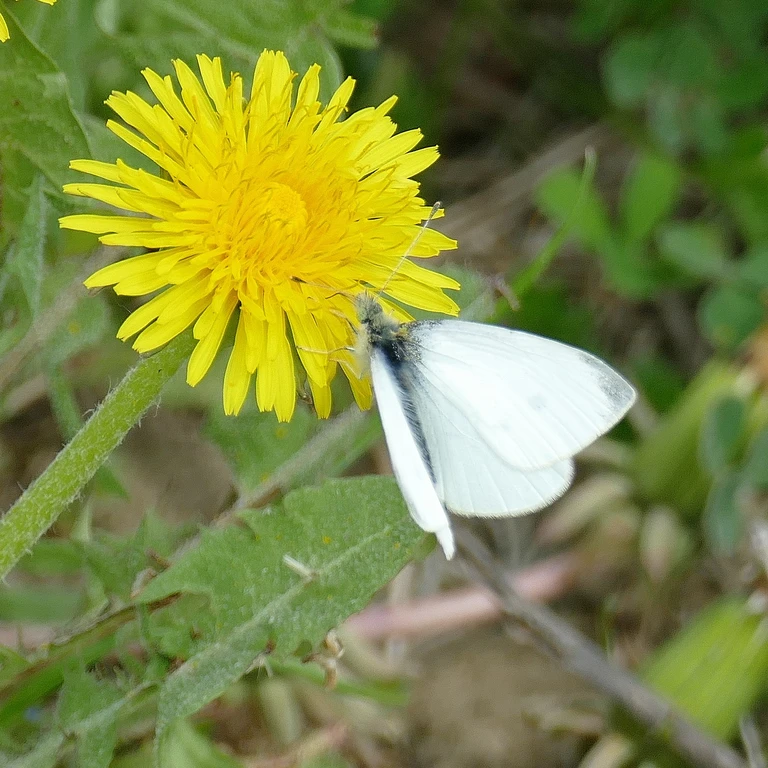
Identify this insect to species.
Pieris rapae
